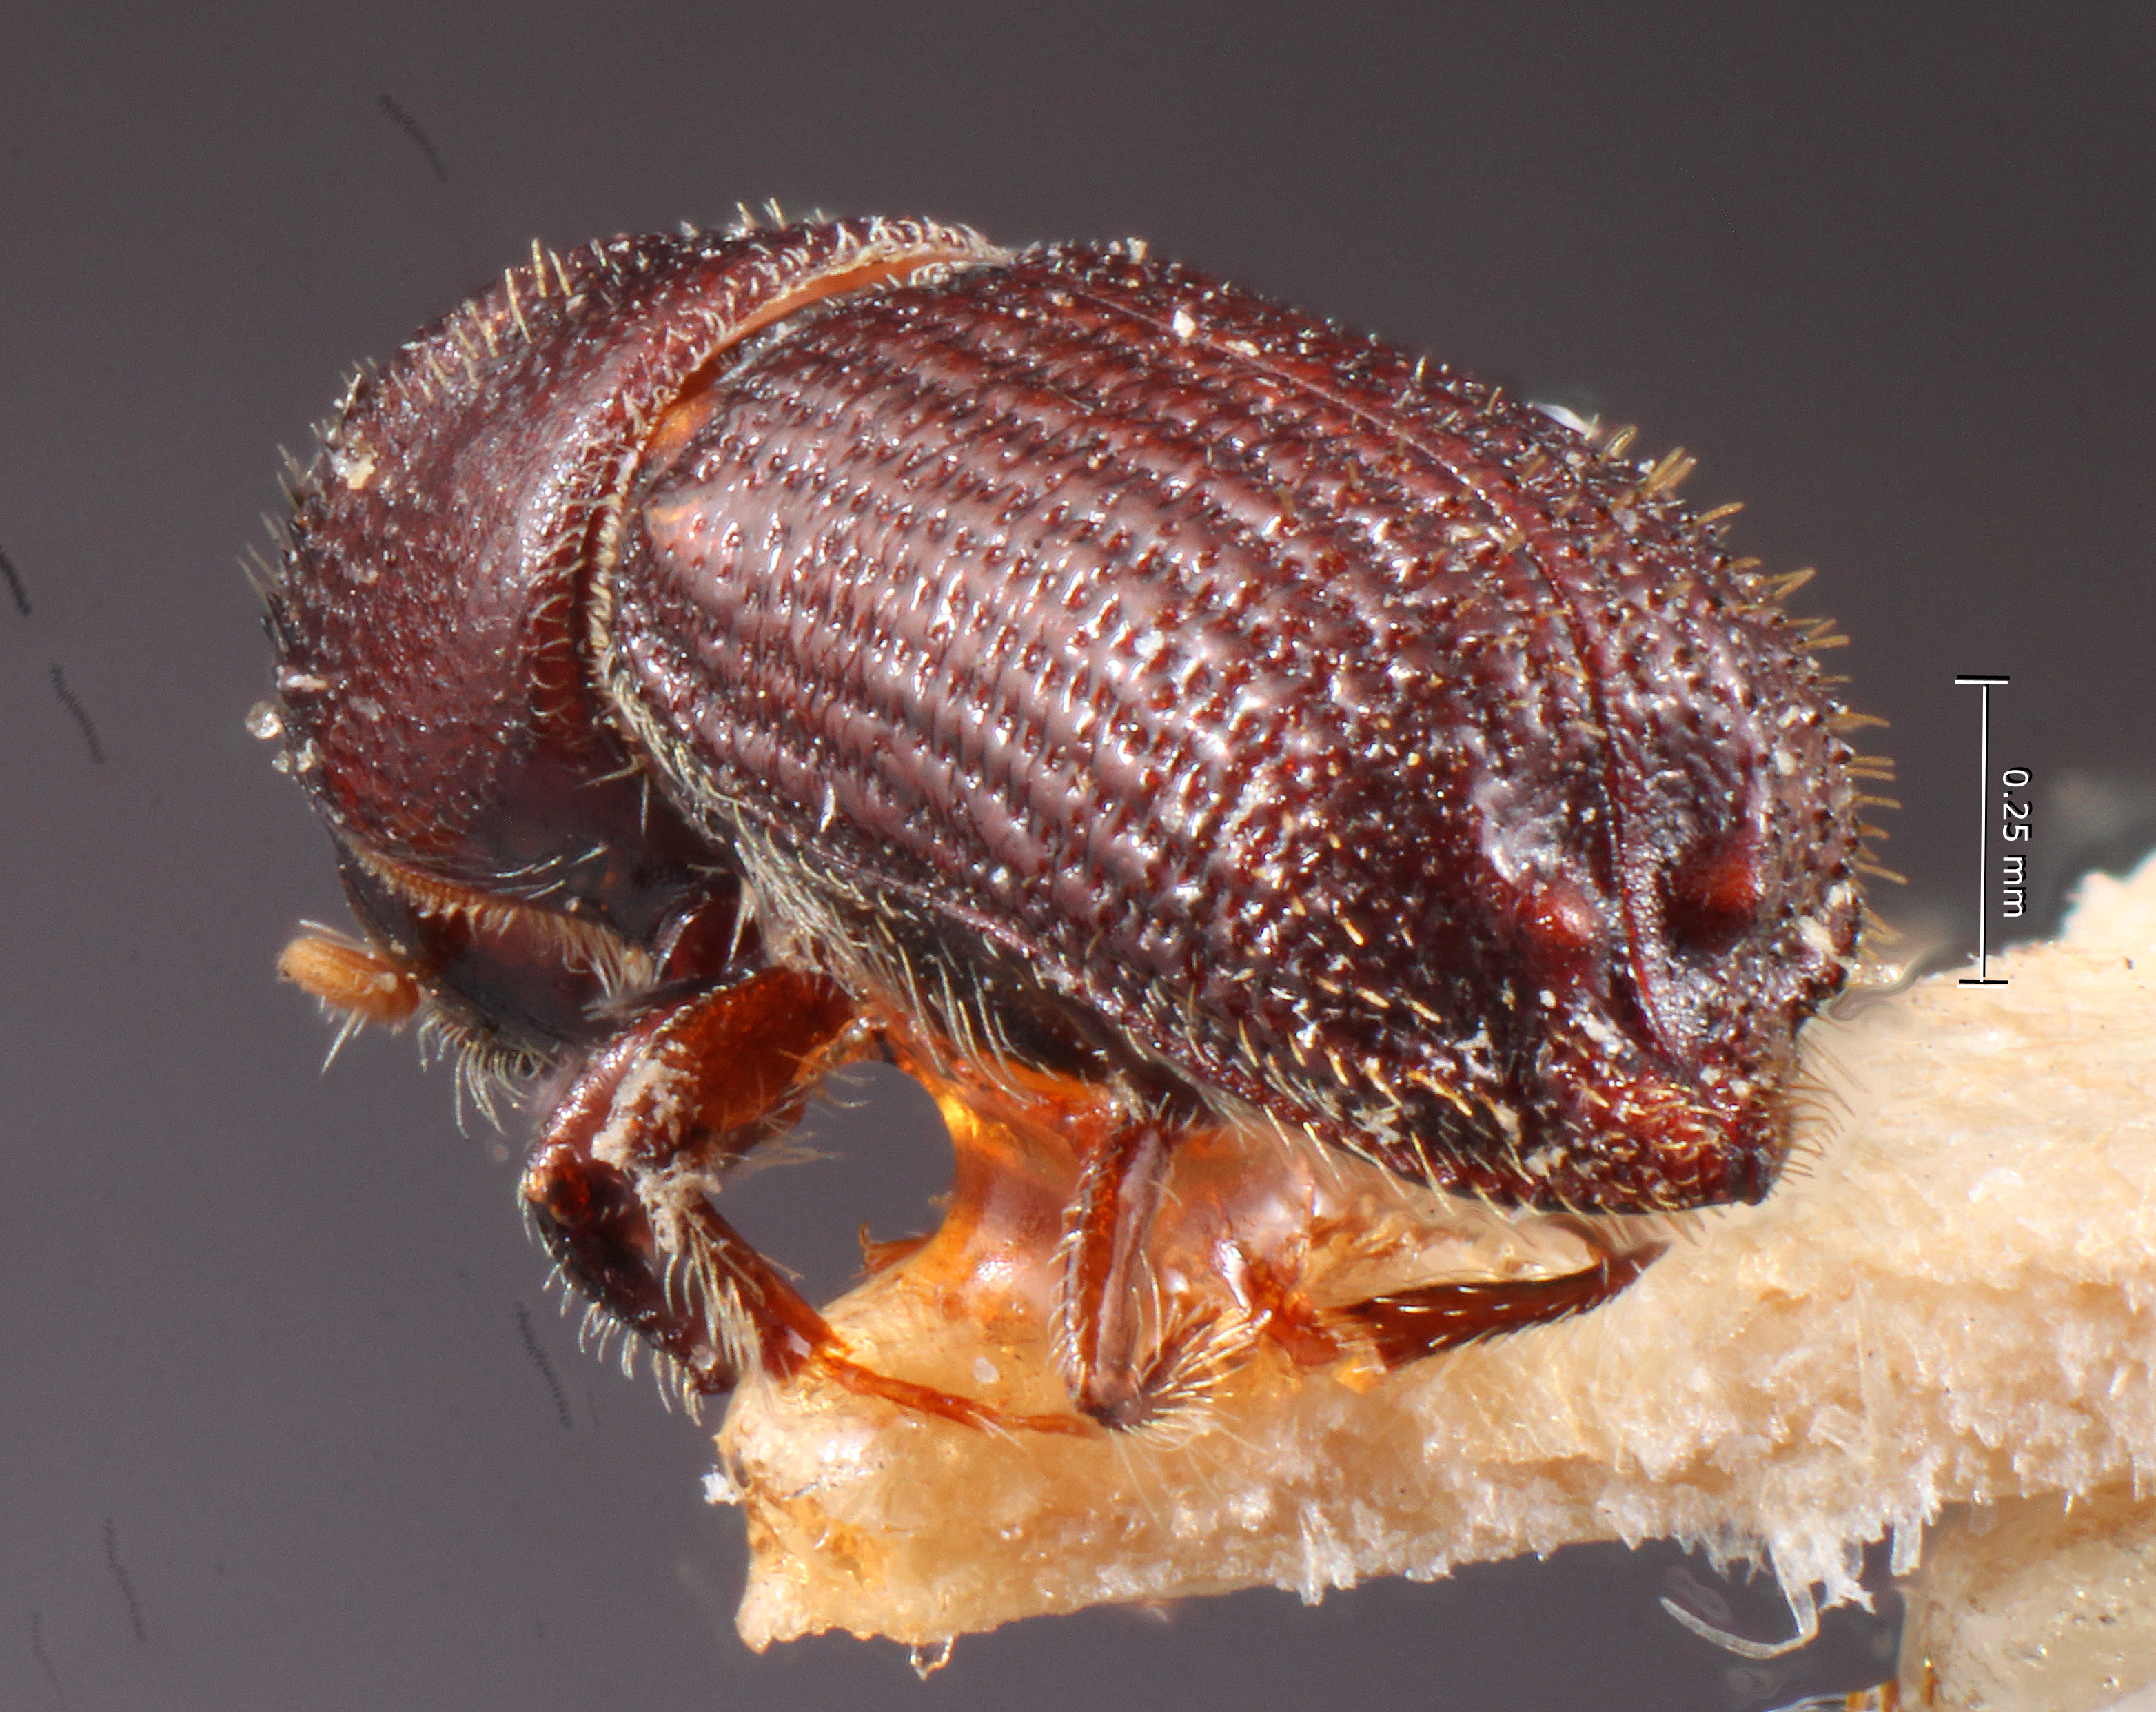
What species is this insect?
Hylocurus spadix
